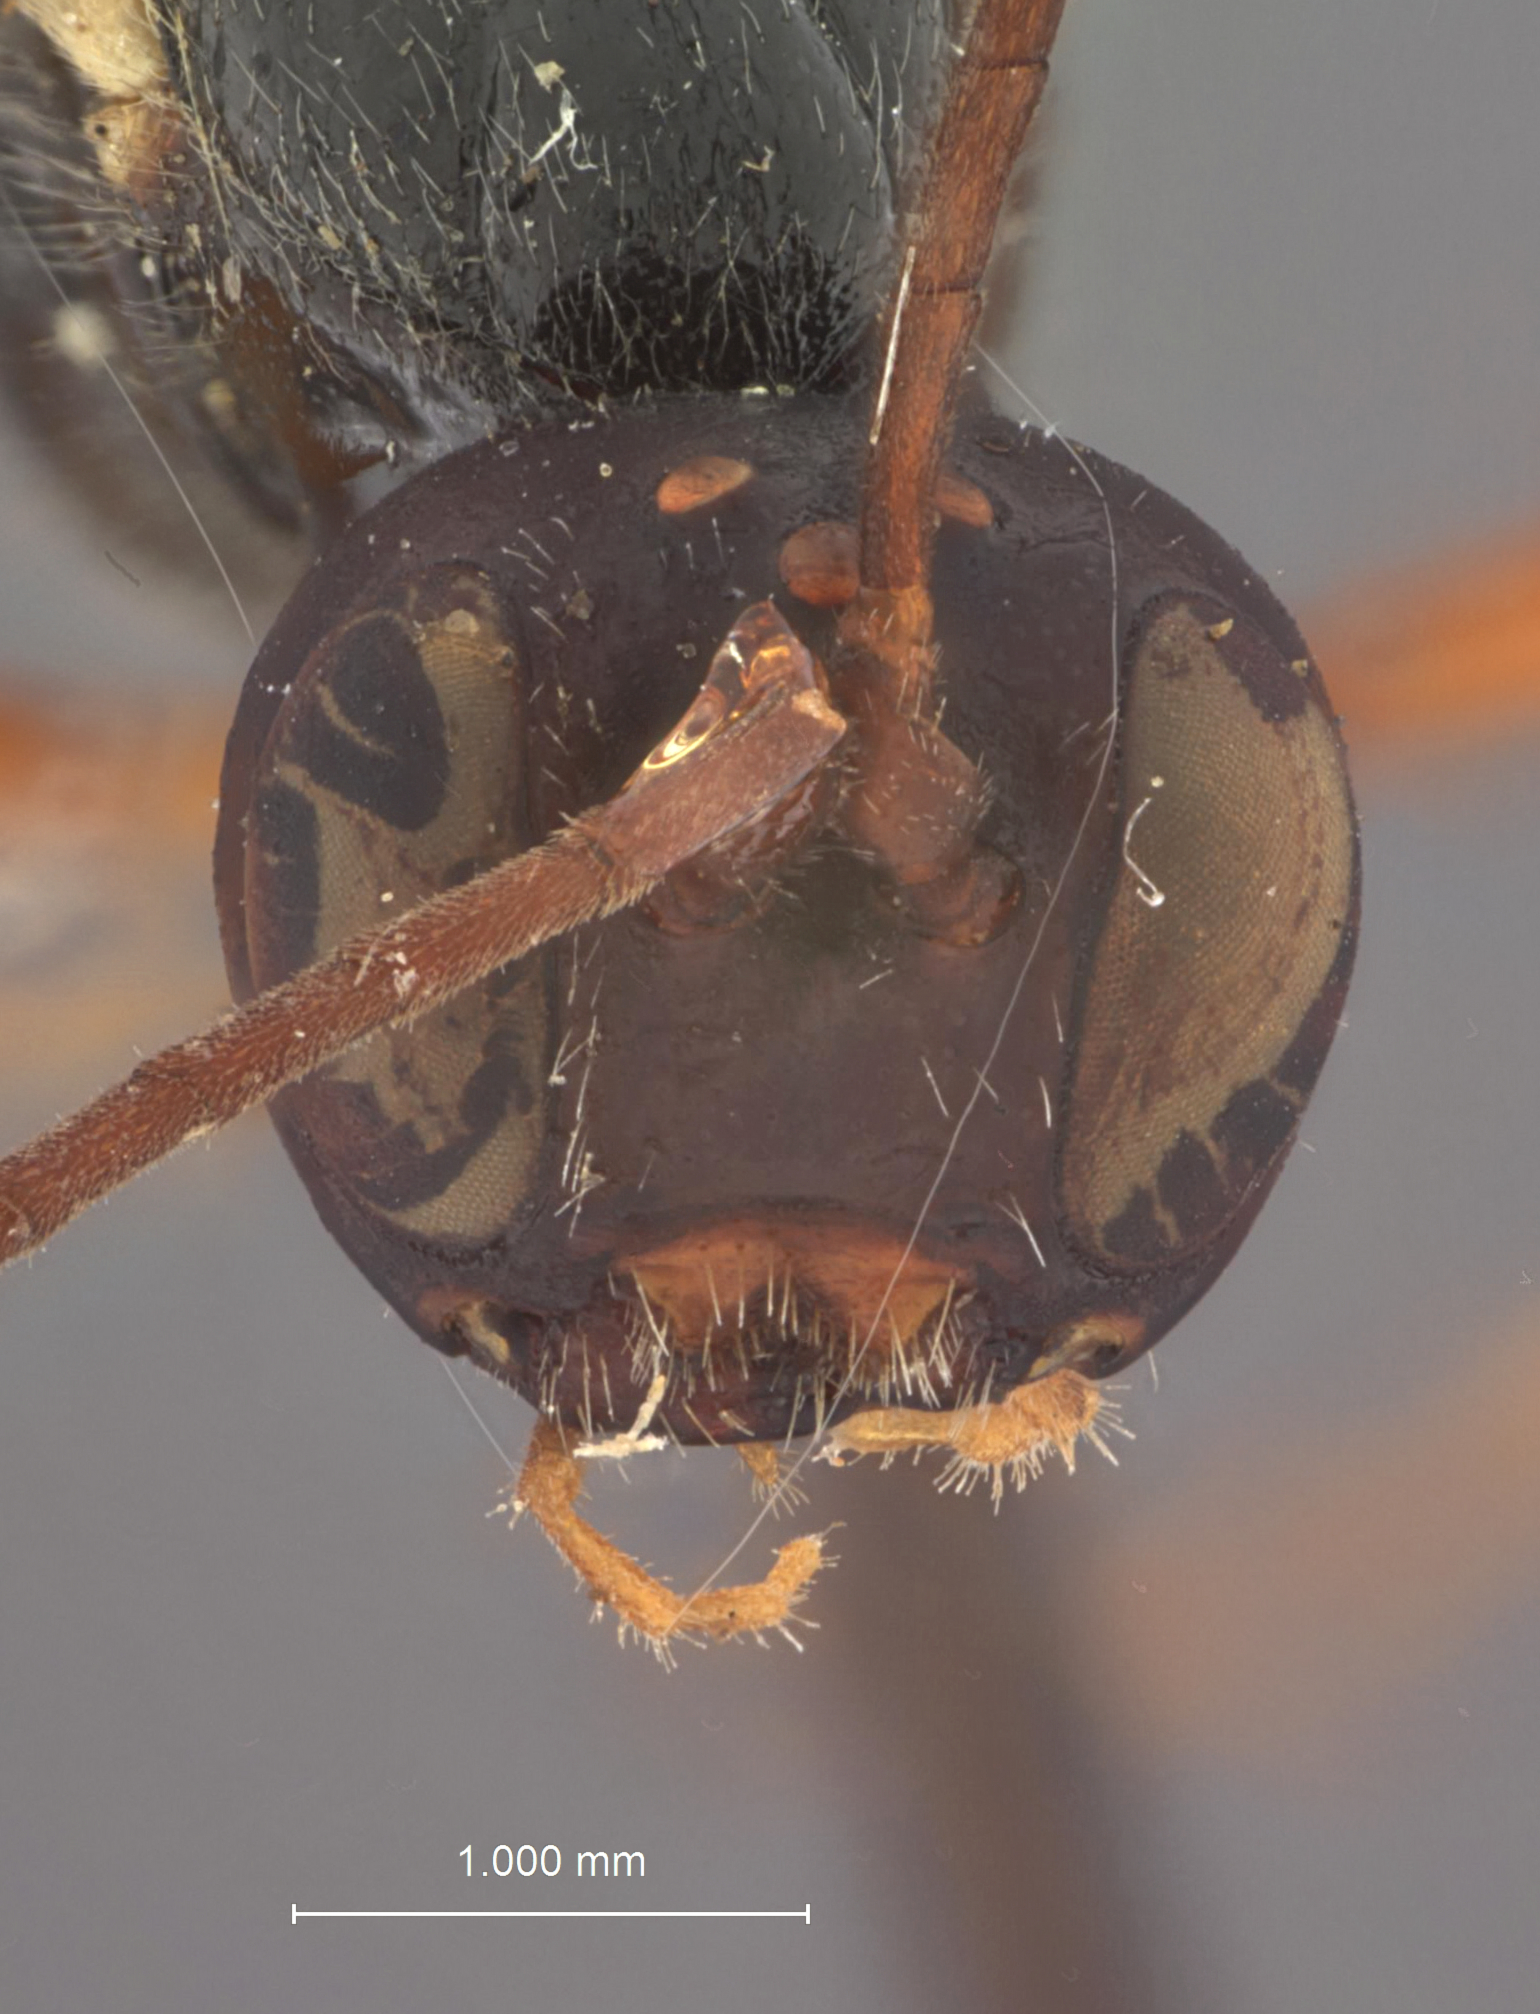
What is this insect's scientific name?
Dolichomitus buccatus
